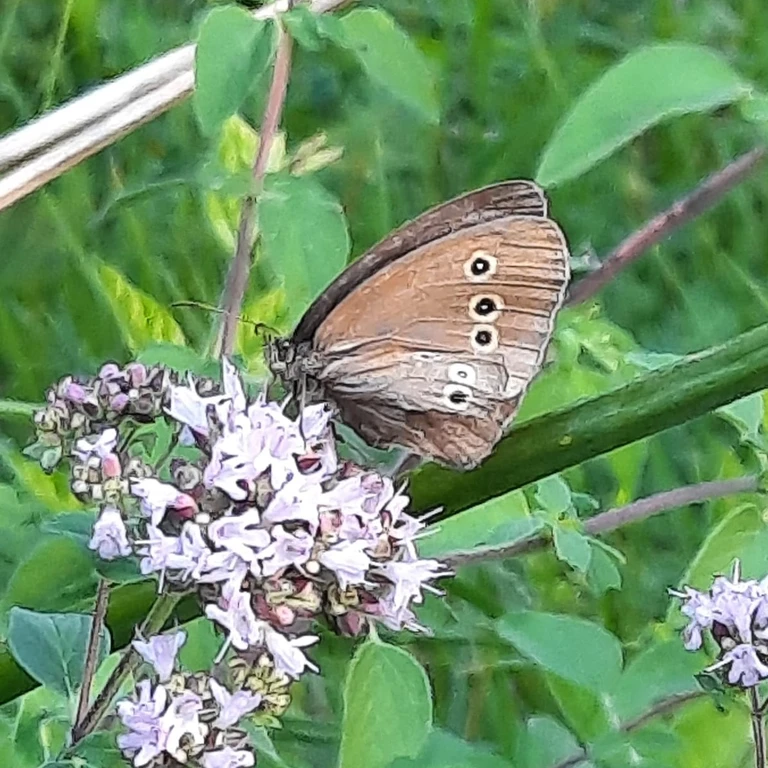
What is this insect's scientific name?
Aphantopus hyperantus
